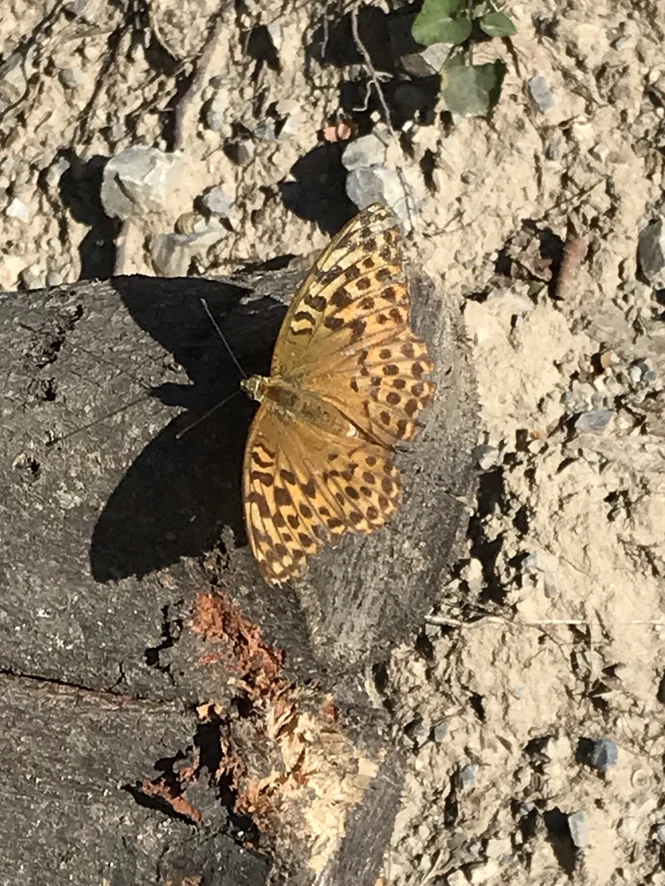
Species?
Argynnis paphia
